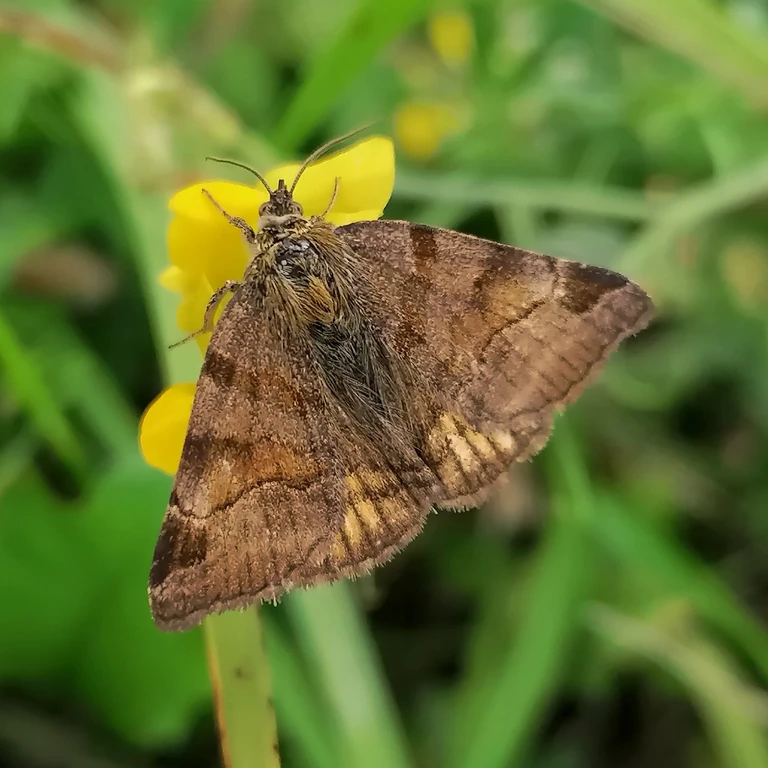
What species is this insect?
Euclidia glyphica
